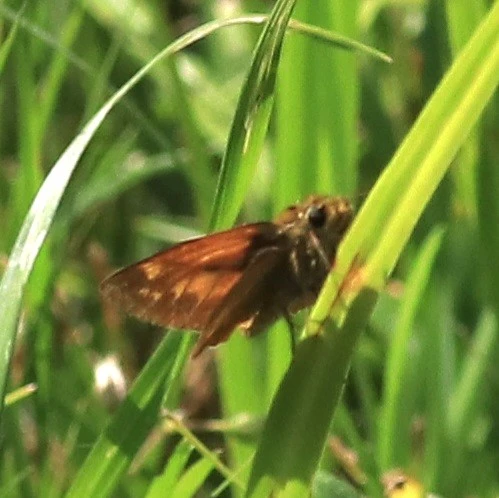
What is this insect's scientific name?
Ochlodes sylvanus (also Ochlodes venata)
